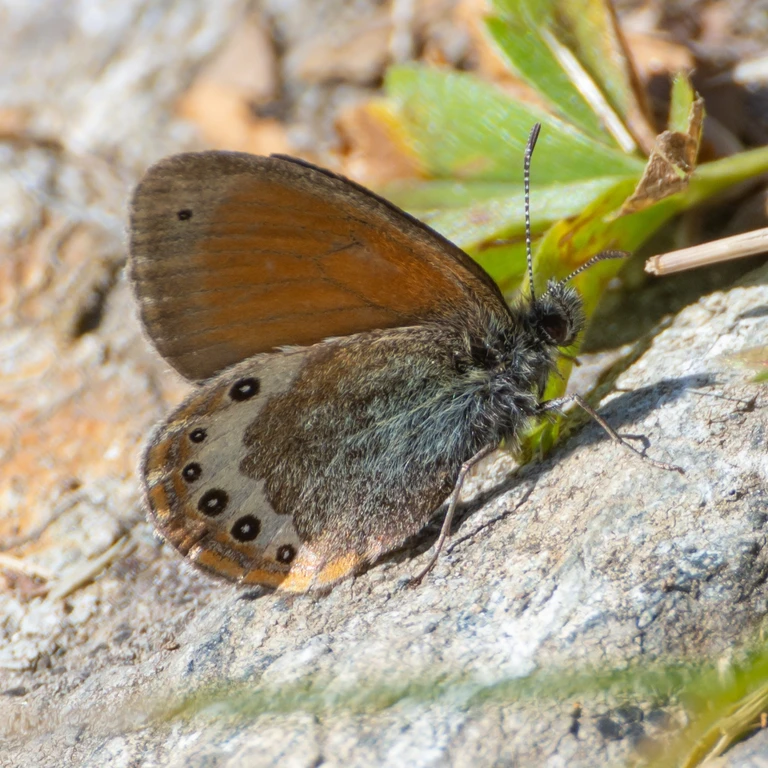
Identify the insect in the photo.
Coenonympha gardetta
